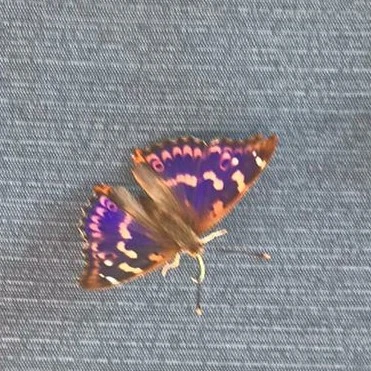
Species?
Apatura ilia
